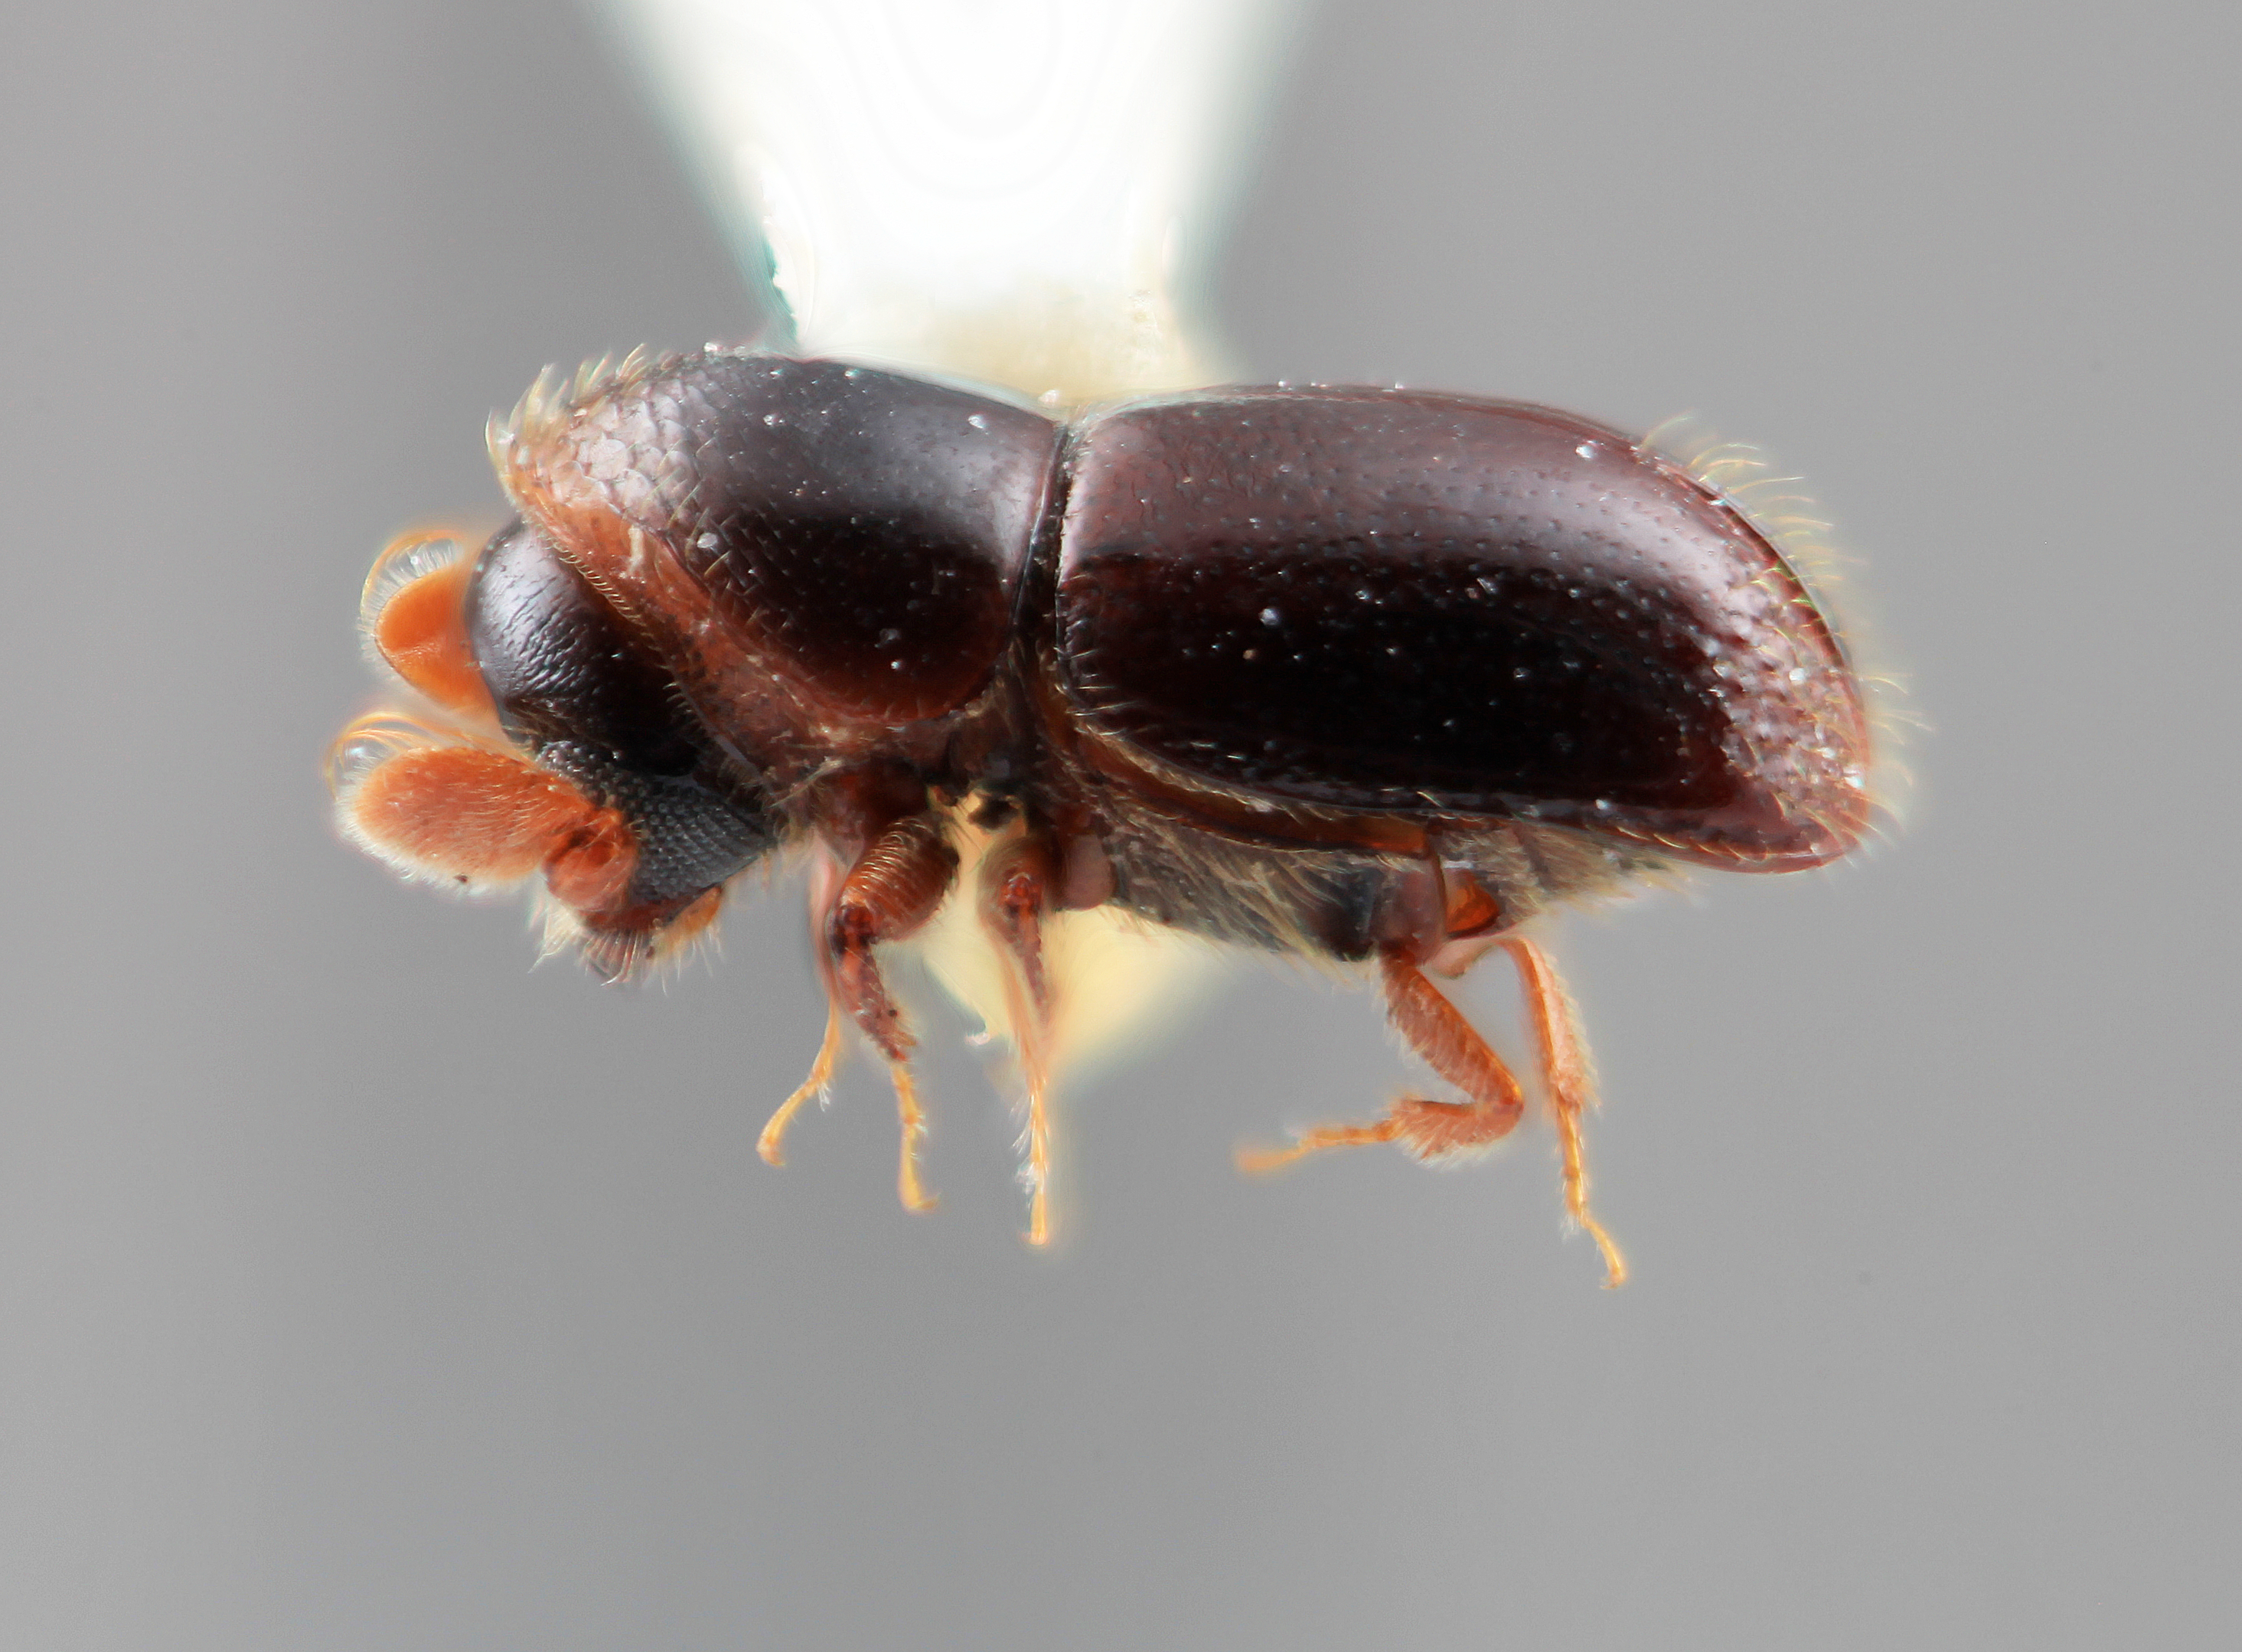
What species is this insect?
Corthylus retusus
